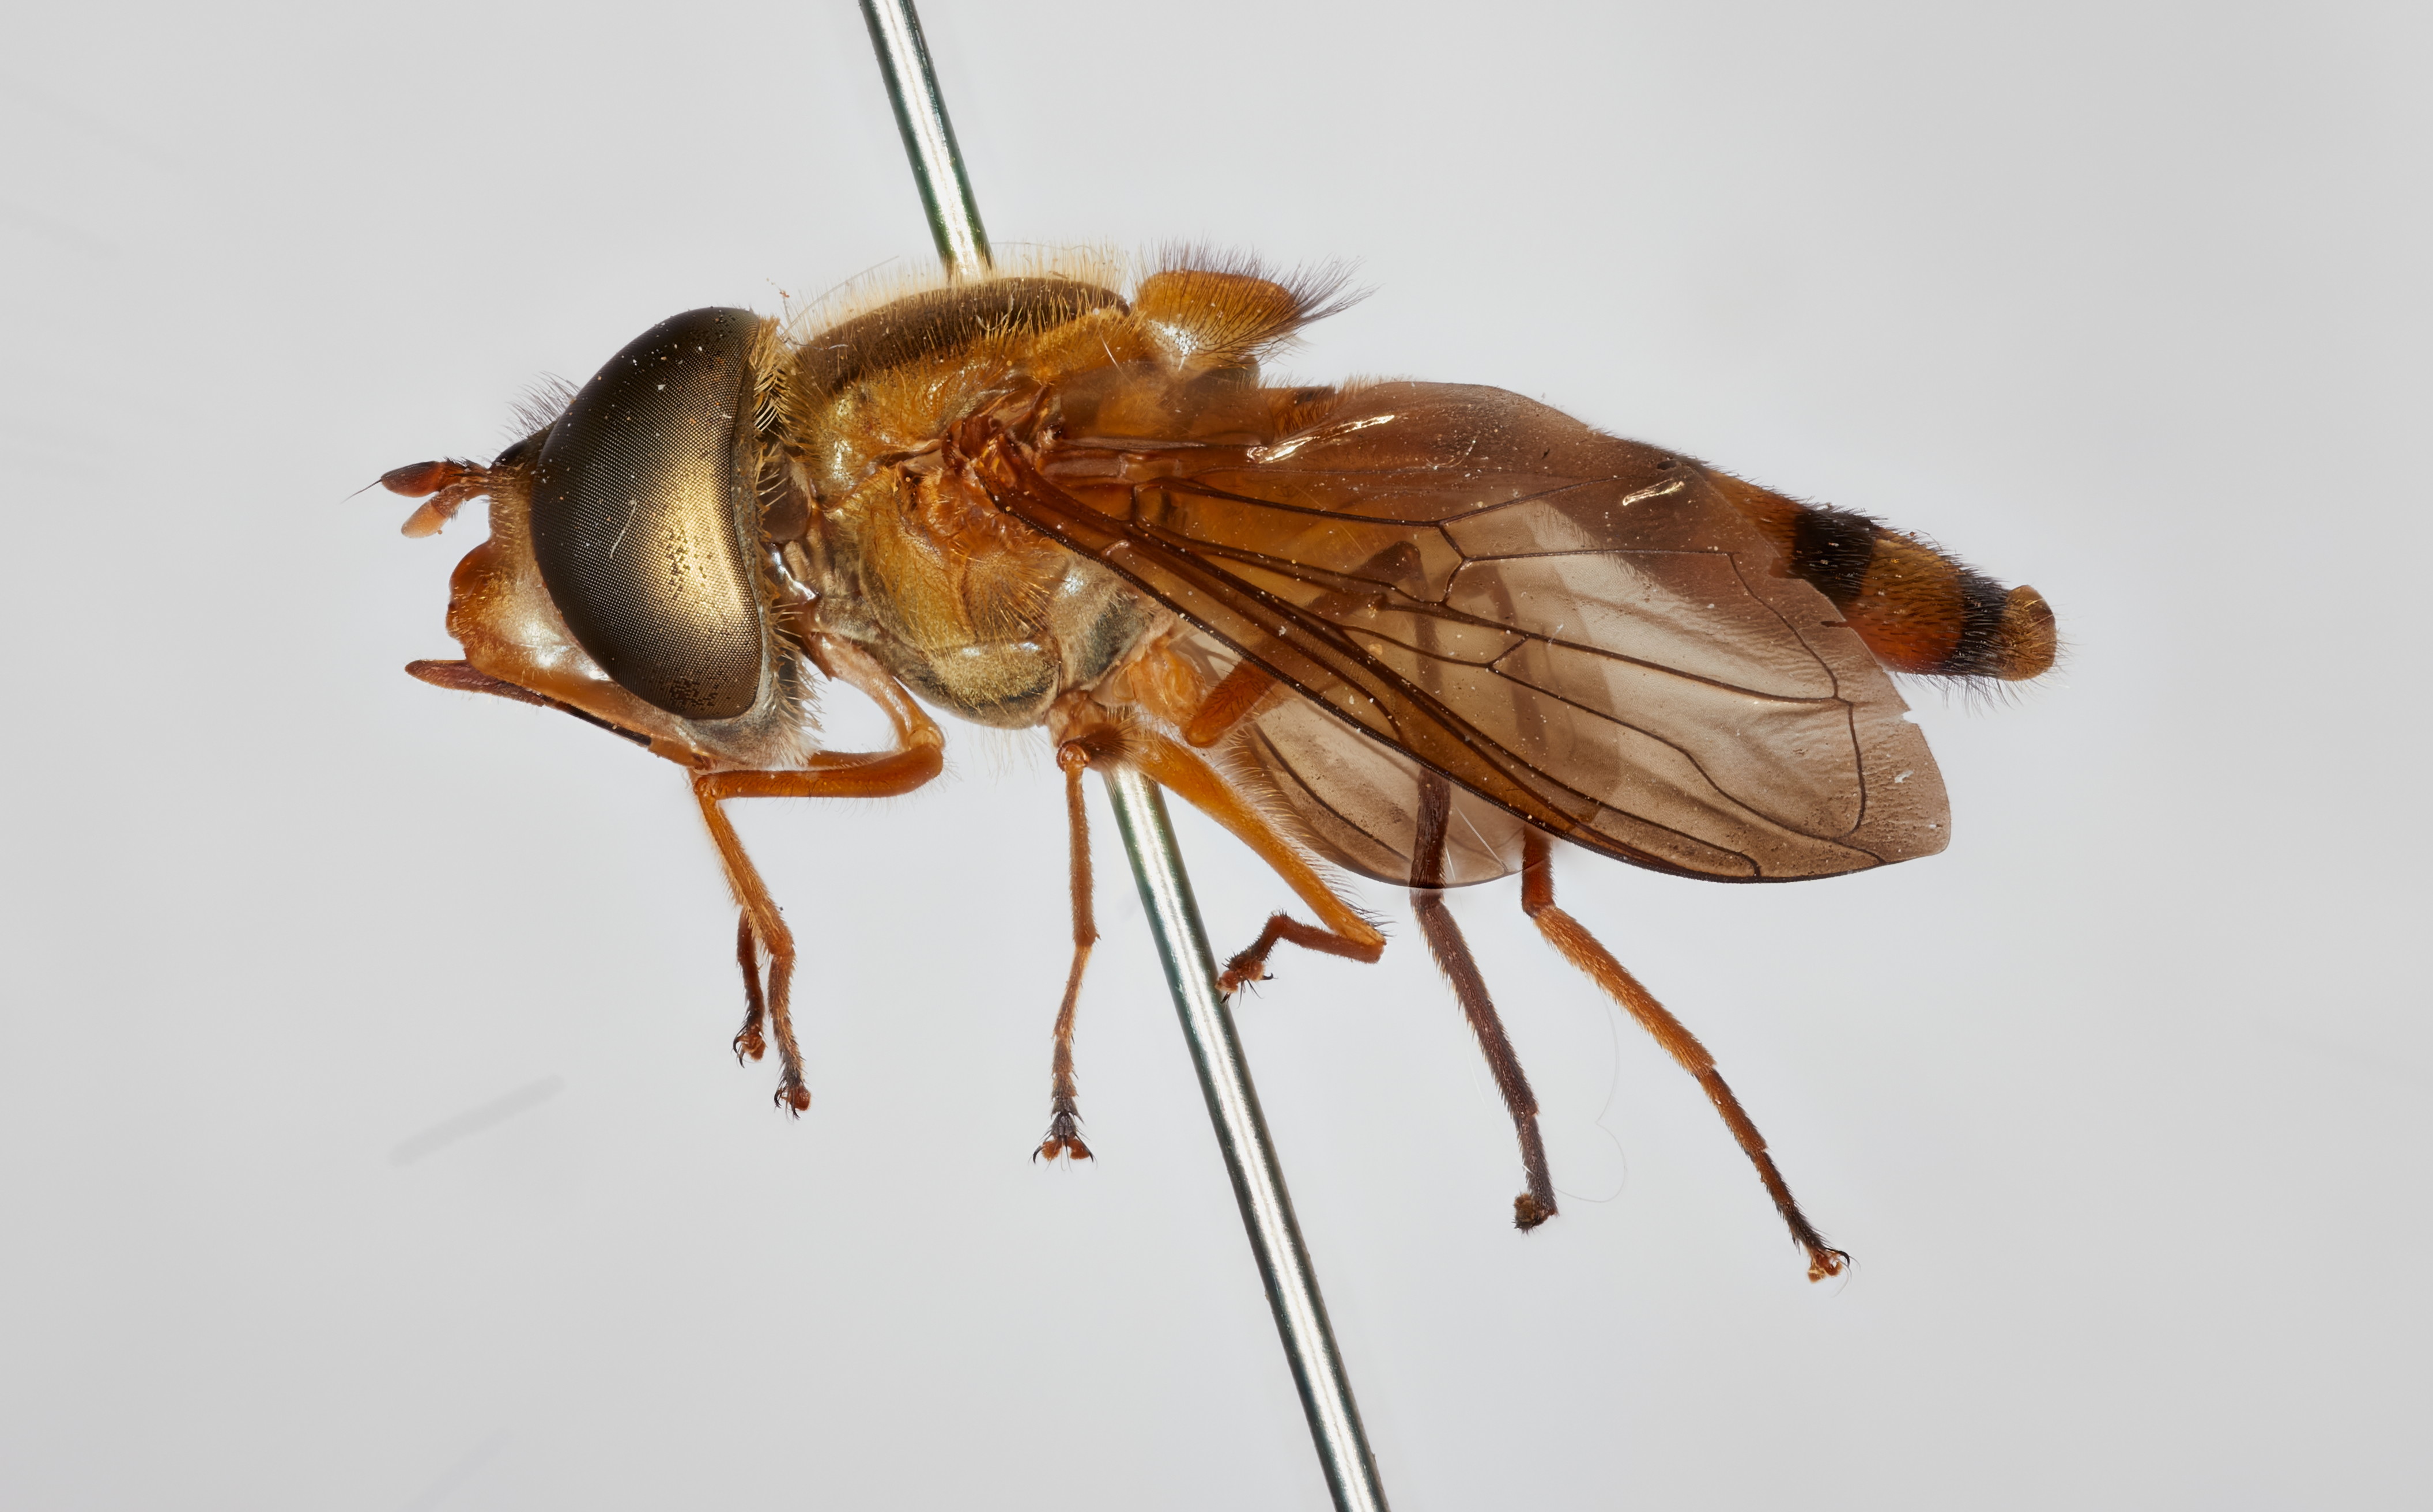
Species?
Asarkina ayyari
